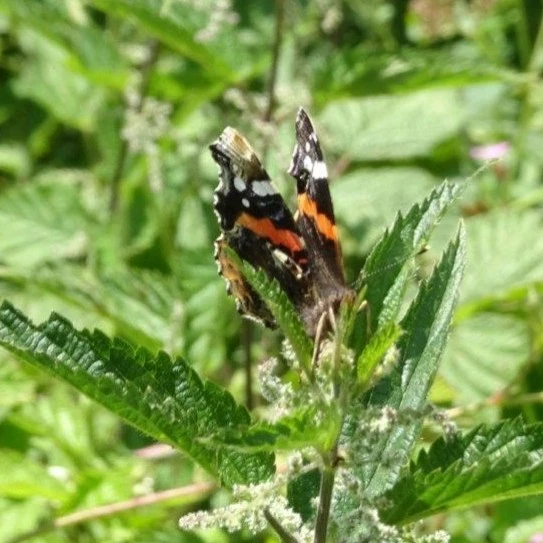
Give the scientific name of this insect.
Vanessa atalanta
